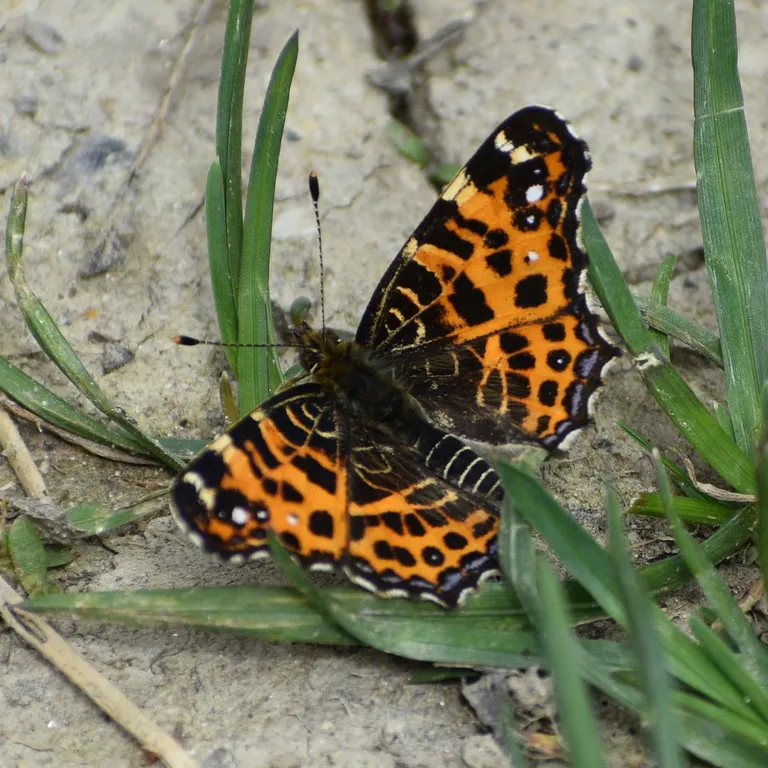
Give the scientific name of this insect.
Araschnia levana
